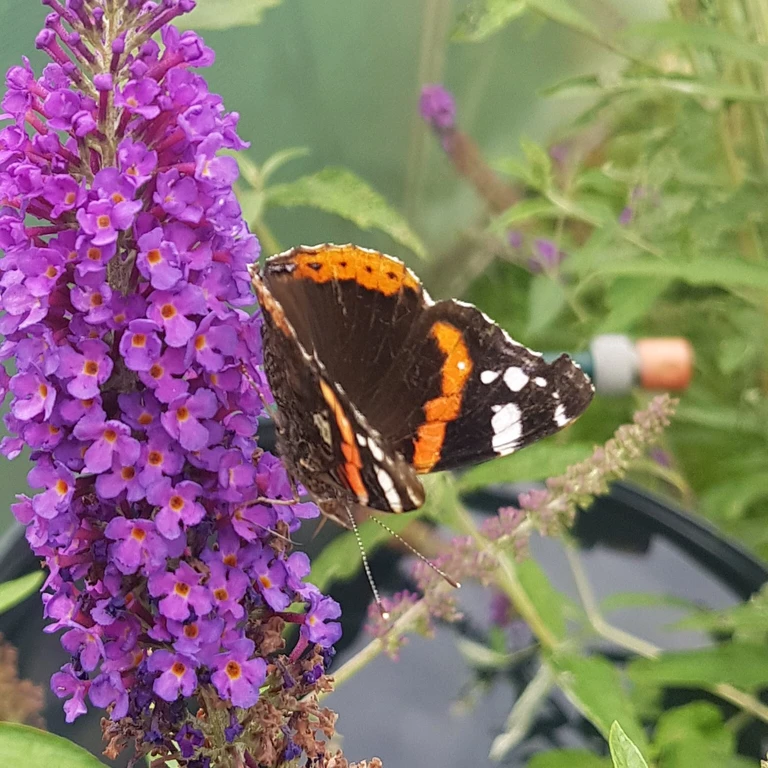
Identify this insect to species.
Vanessa atalanta
